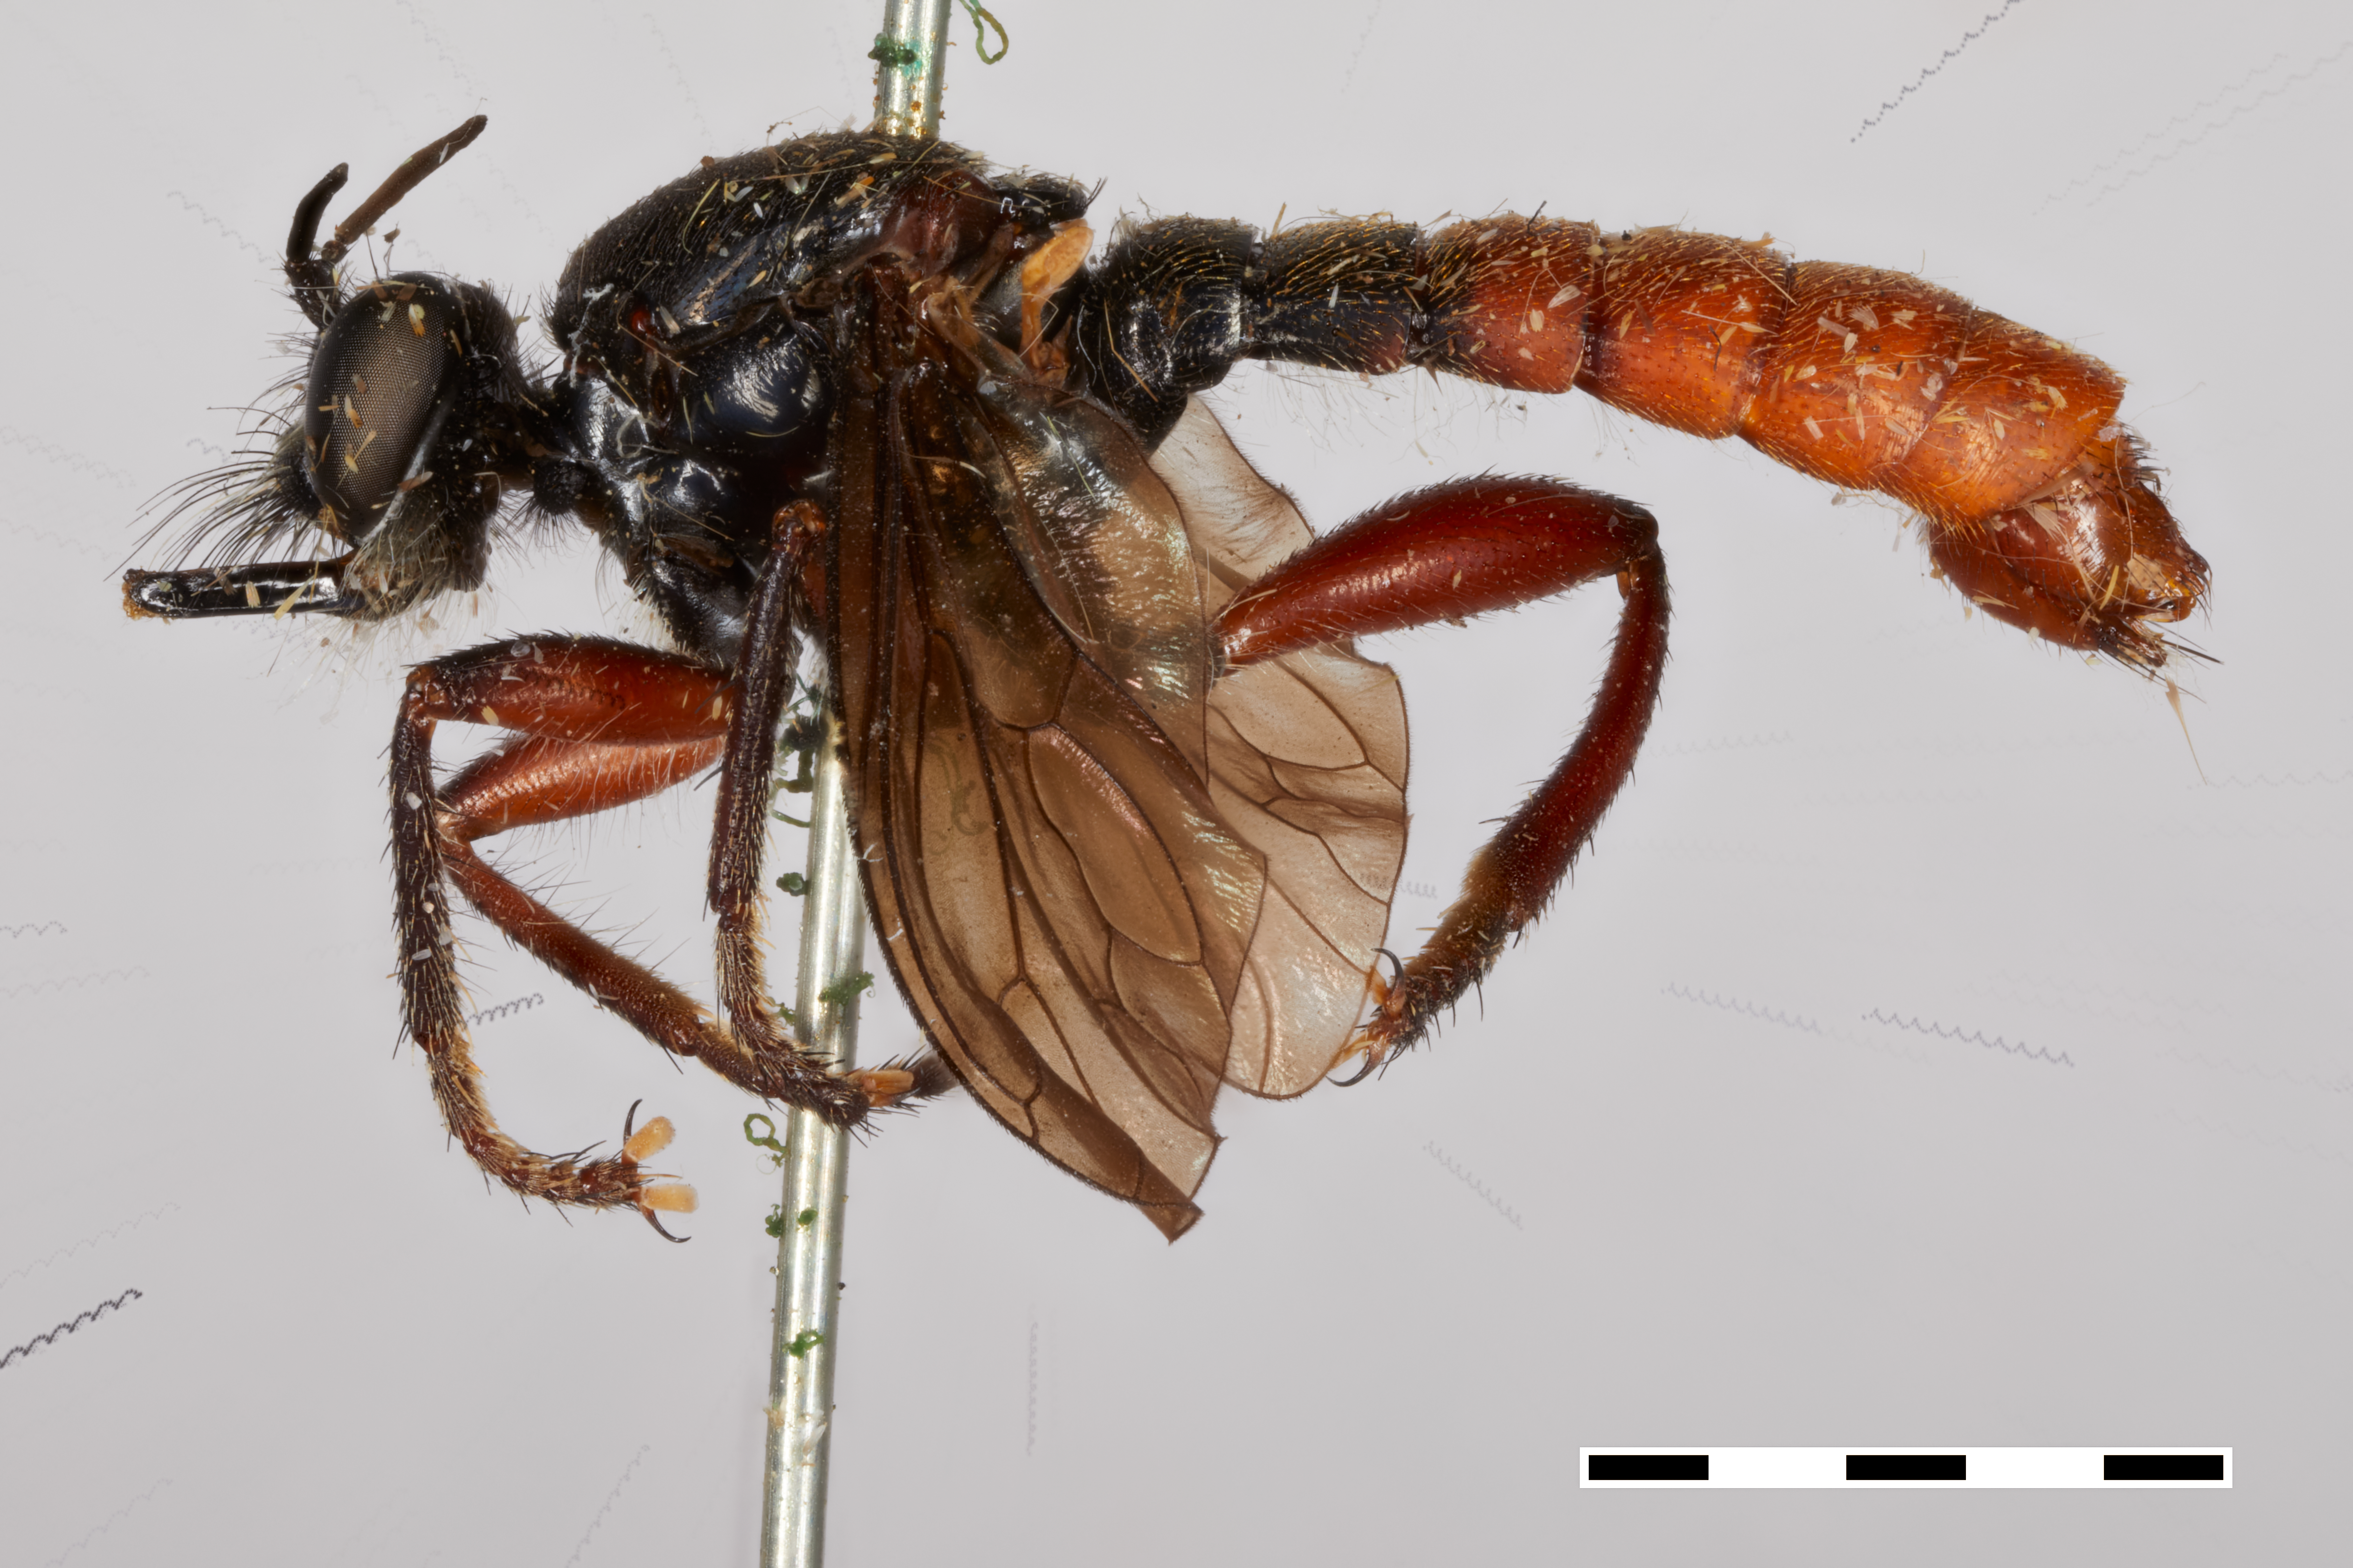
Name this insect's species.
Laphria felis
